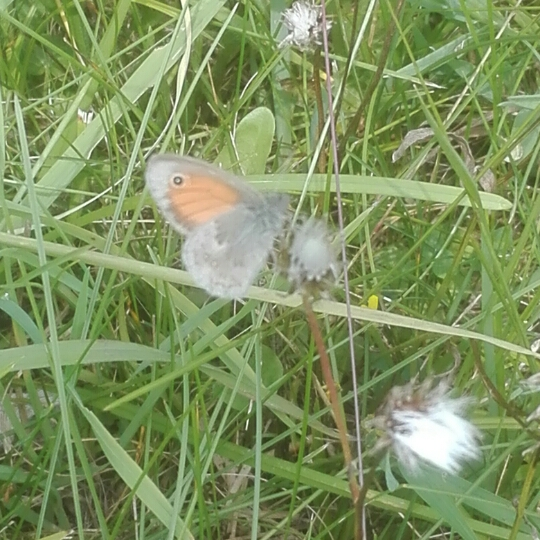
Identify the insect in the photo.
Coenonympha pamphilus
